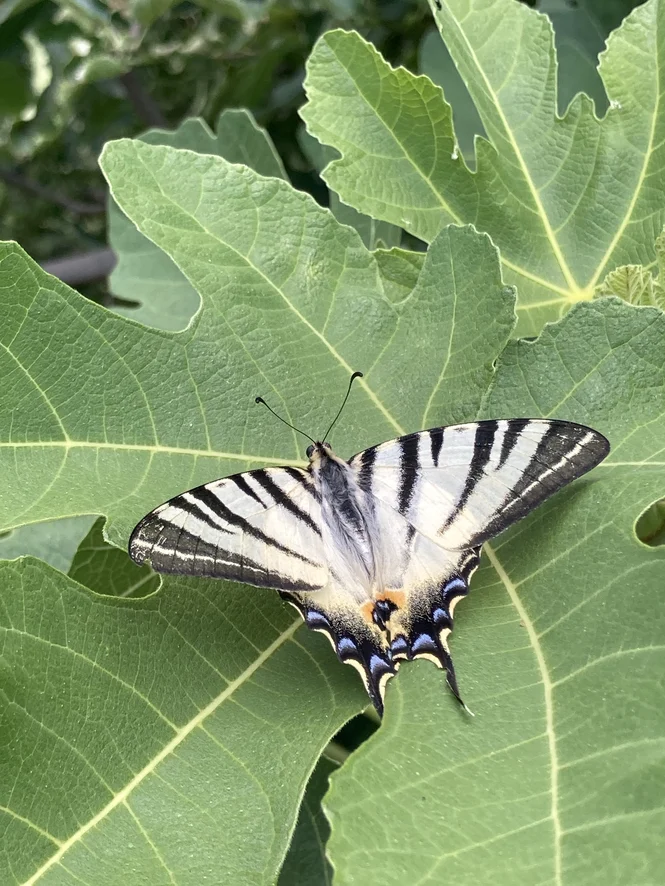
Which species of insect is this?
Iphiclides podalirius
